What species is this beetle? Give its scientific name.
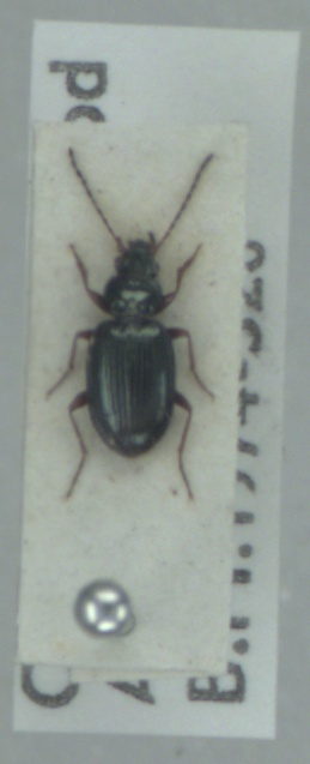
Bembidion deletum
